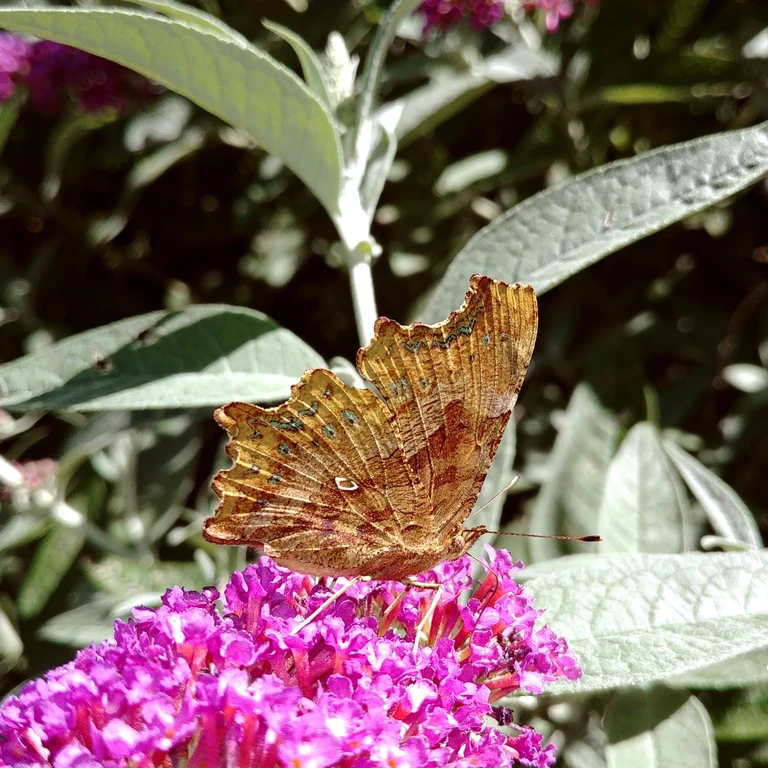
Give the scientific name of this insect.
Polygonia c-album
